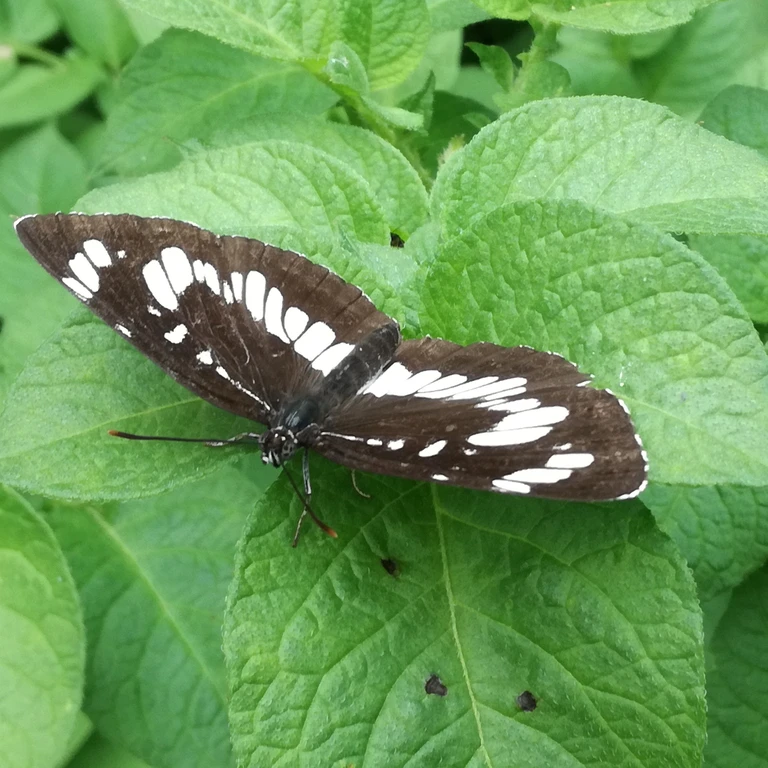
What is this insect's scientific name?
Neptis rivularis
